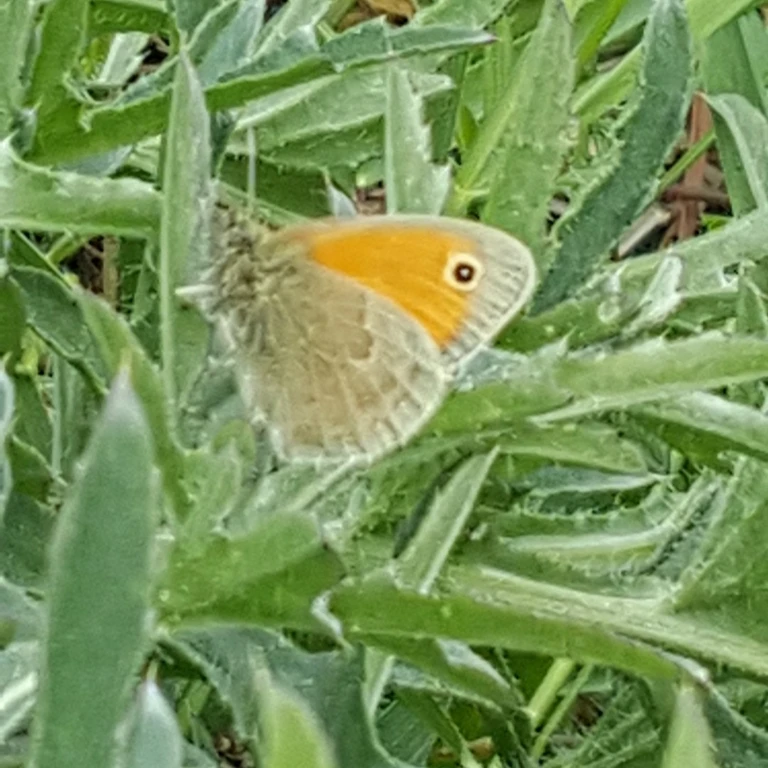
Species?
Coenonympha pamphilus
